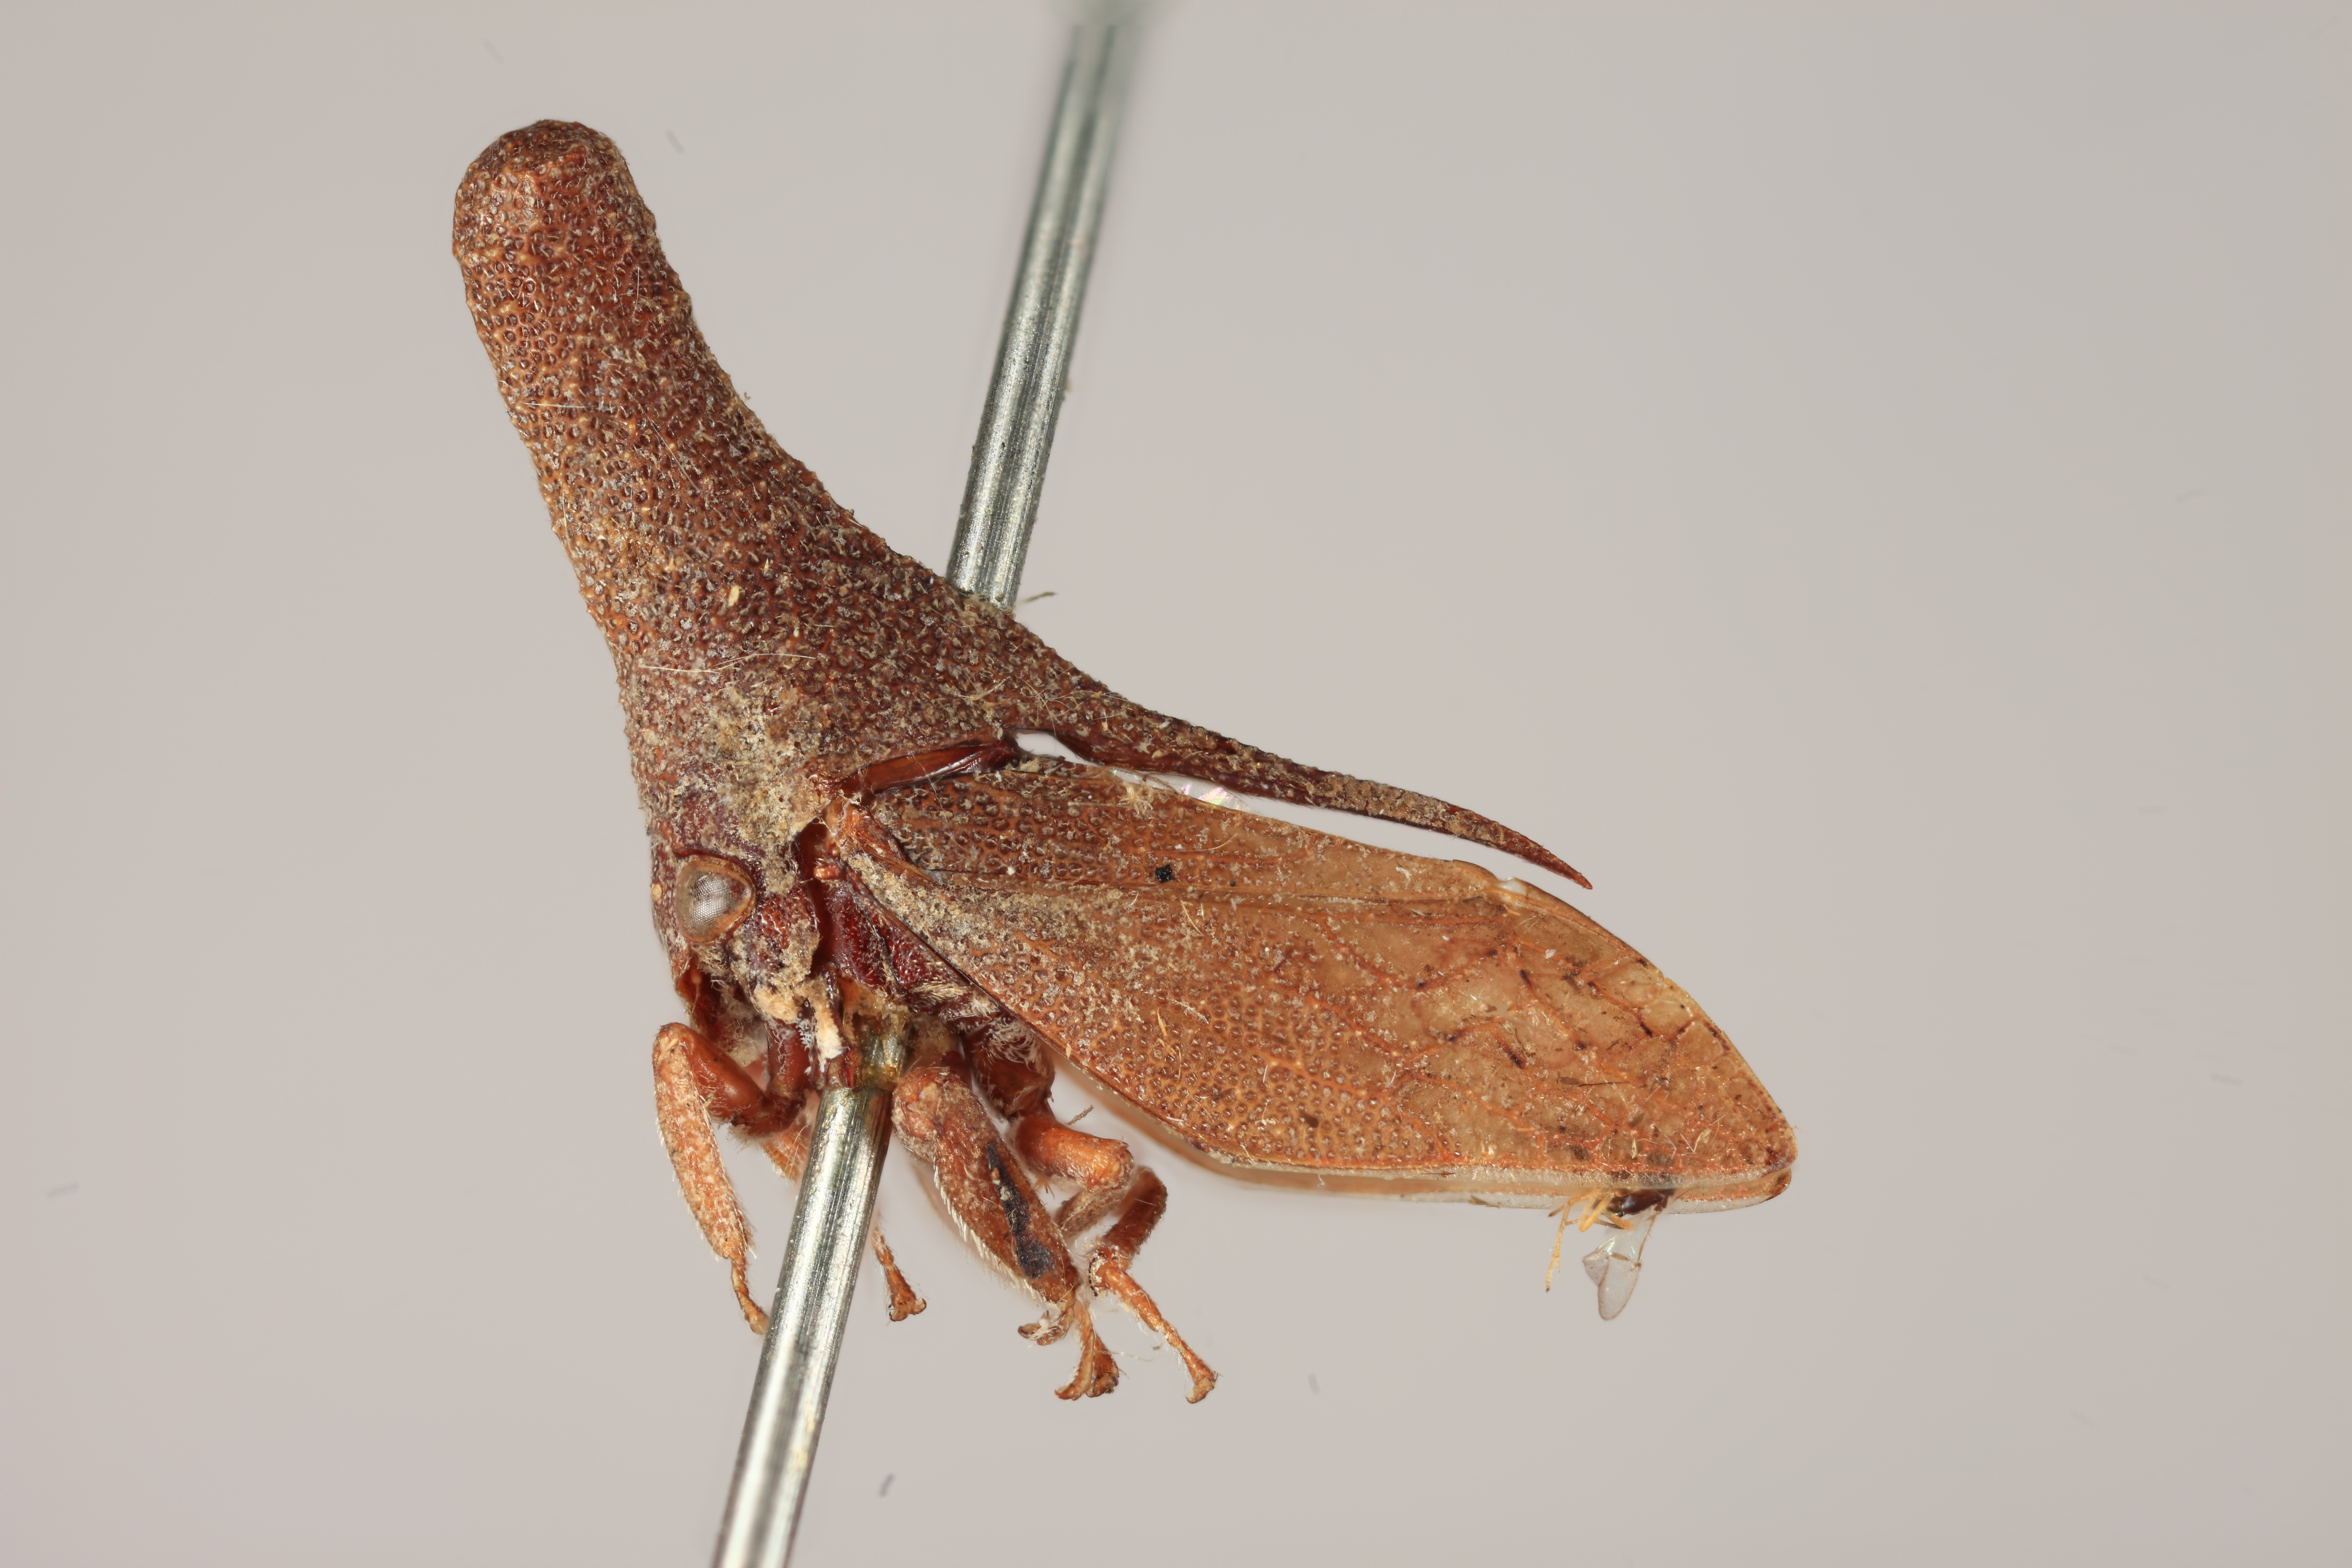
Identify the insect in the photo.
Pyrgonota pinguiturris
